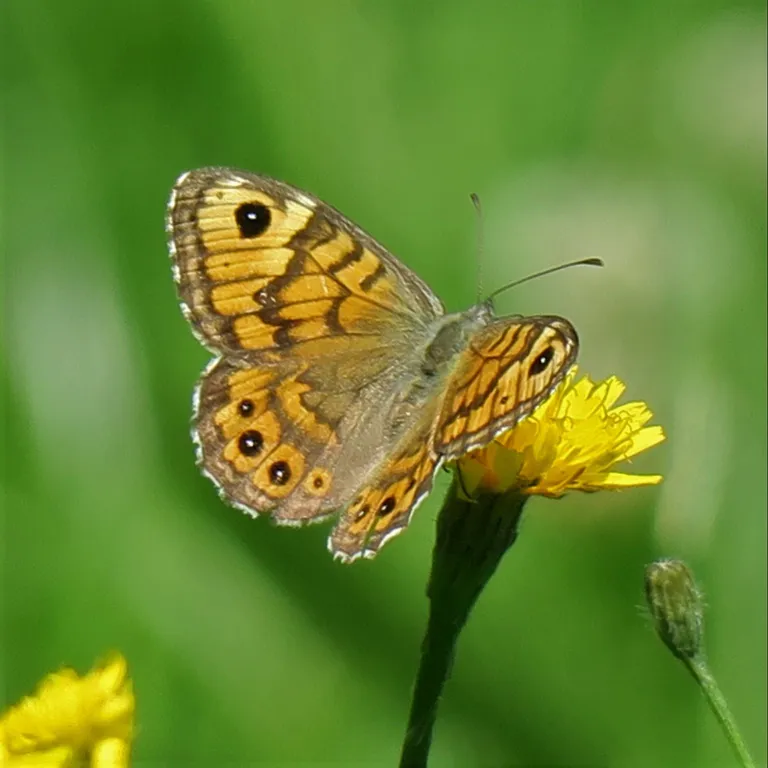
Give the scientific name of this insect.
Lasiommata megera (also Pararge megera)
